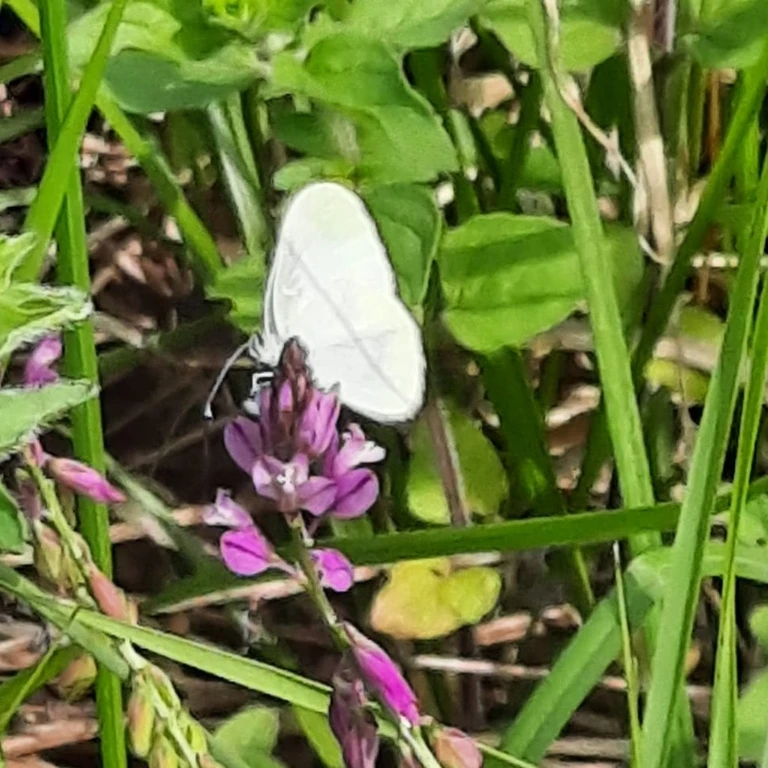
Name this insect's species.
Leptidea sinapis/juvernica
